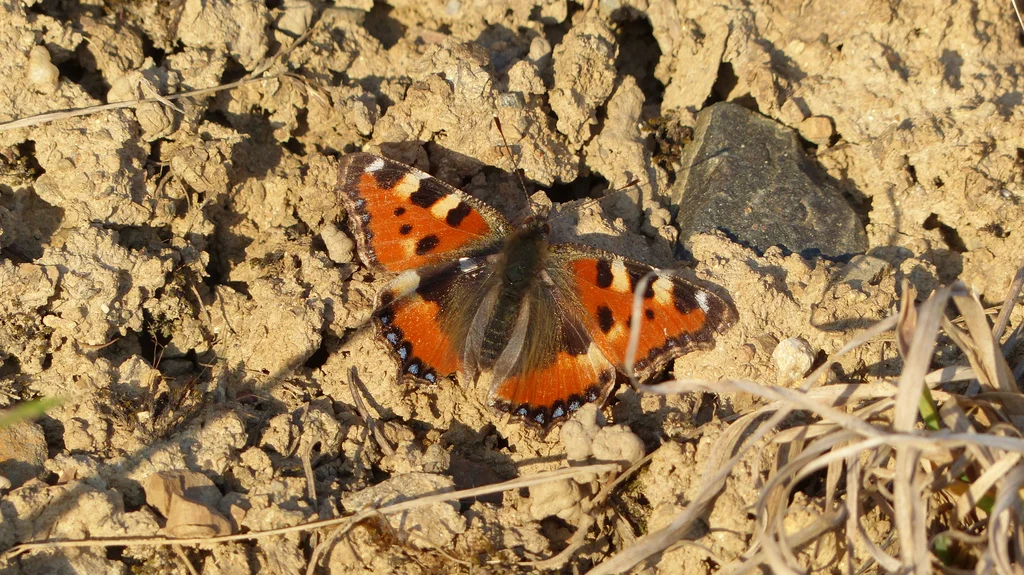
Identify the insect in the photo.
Aglais urticae
